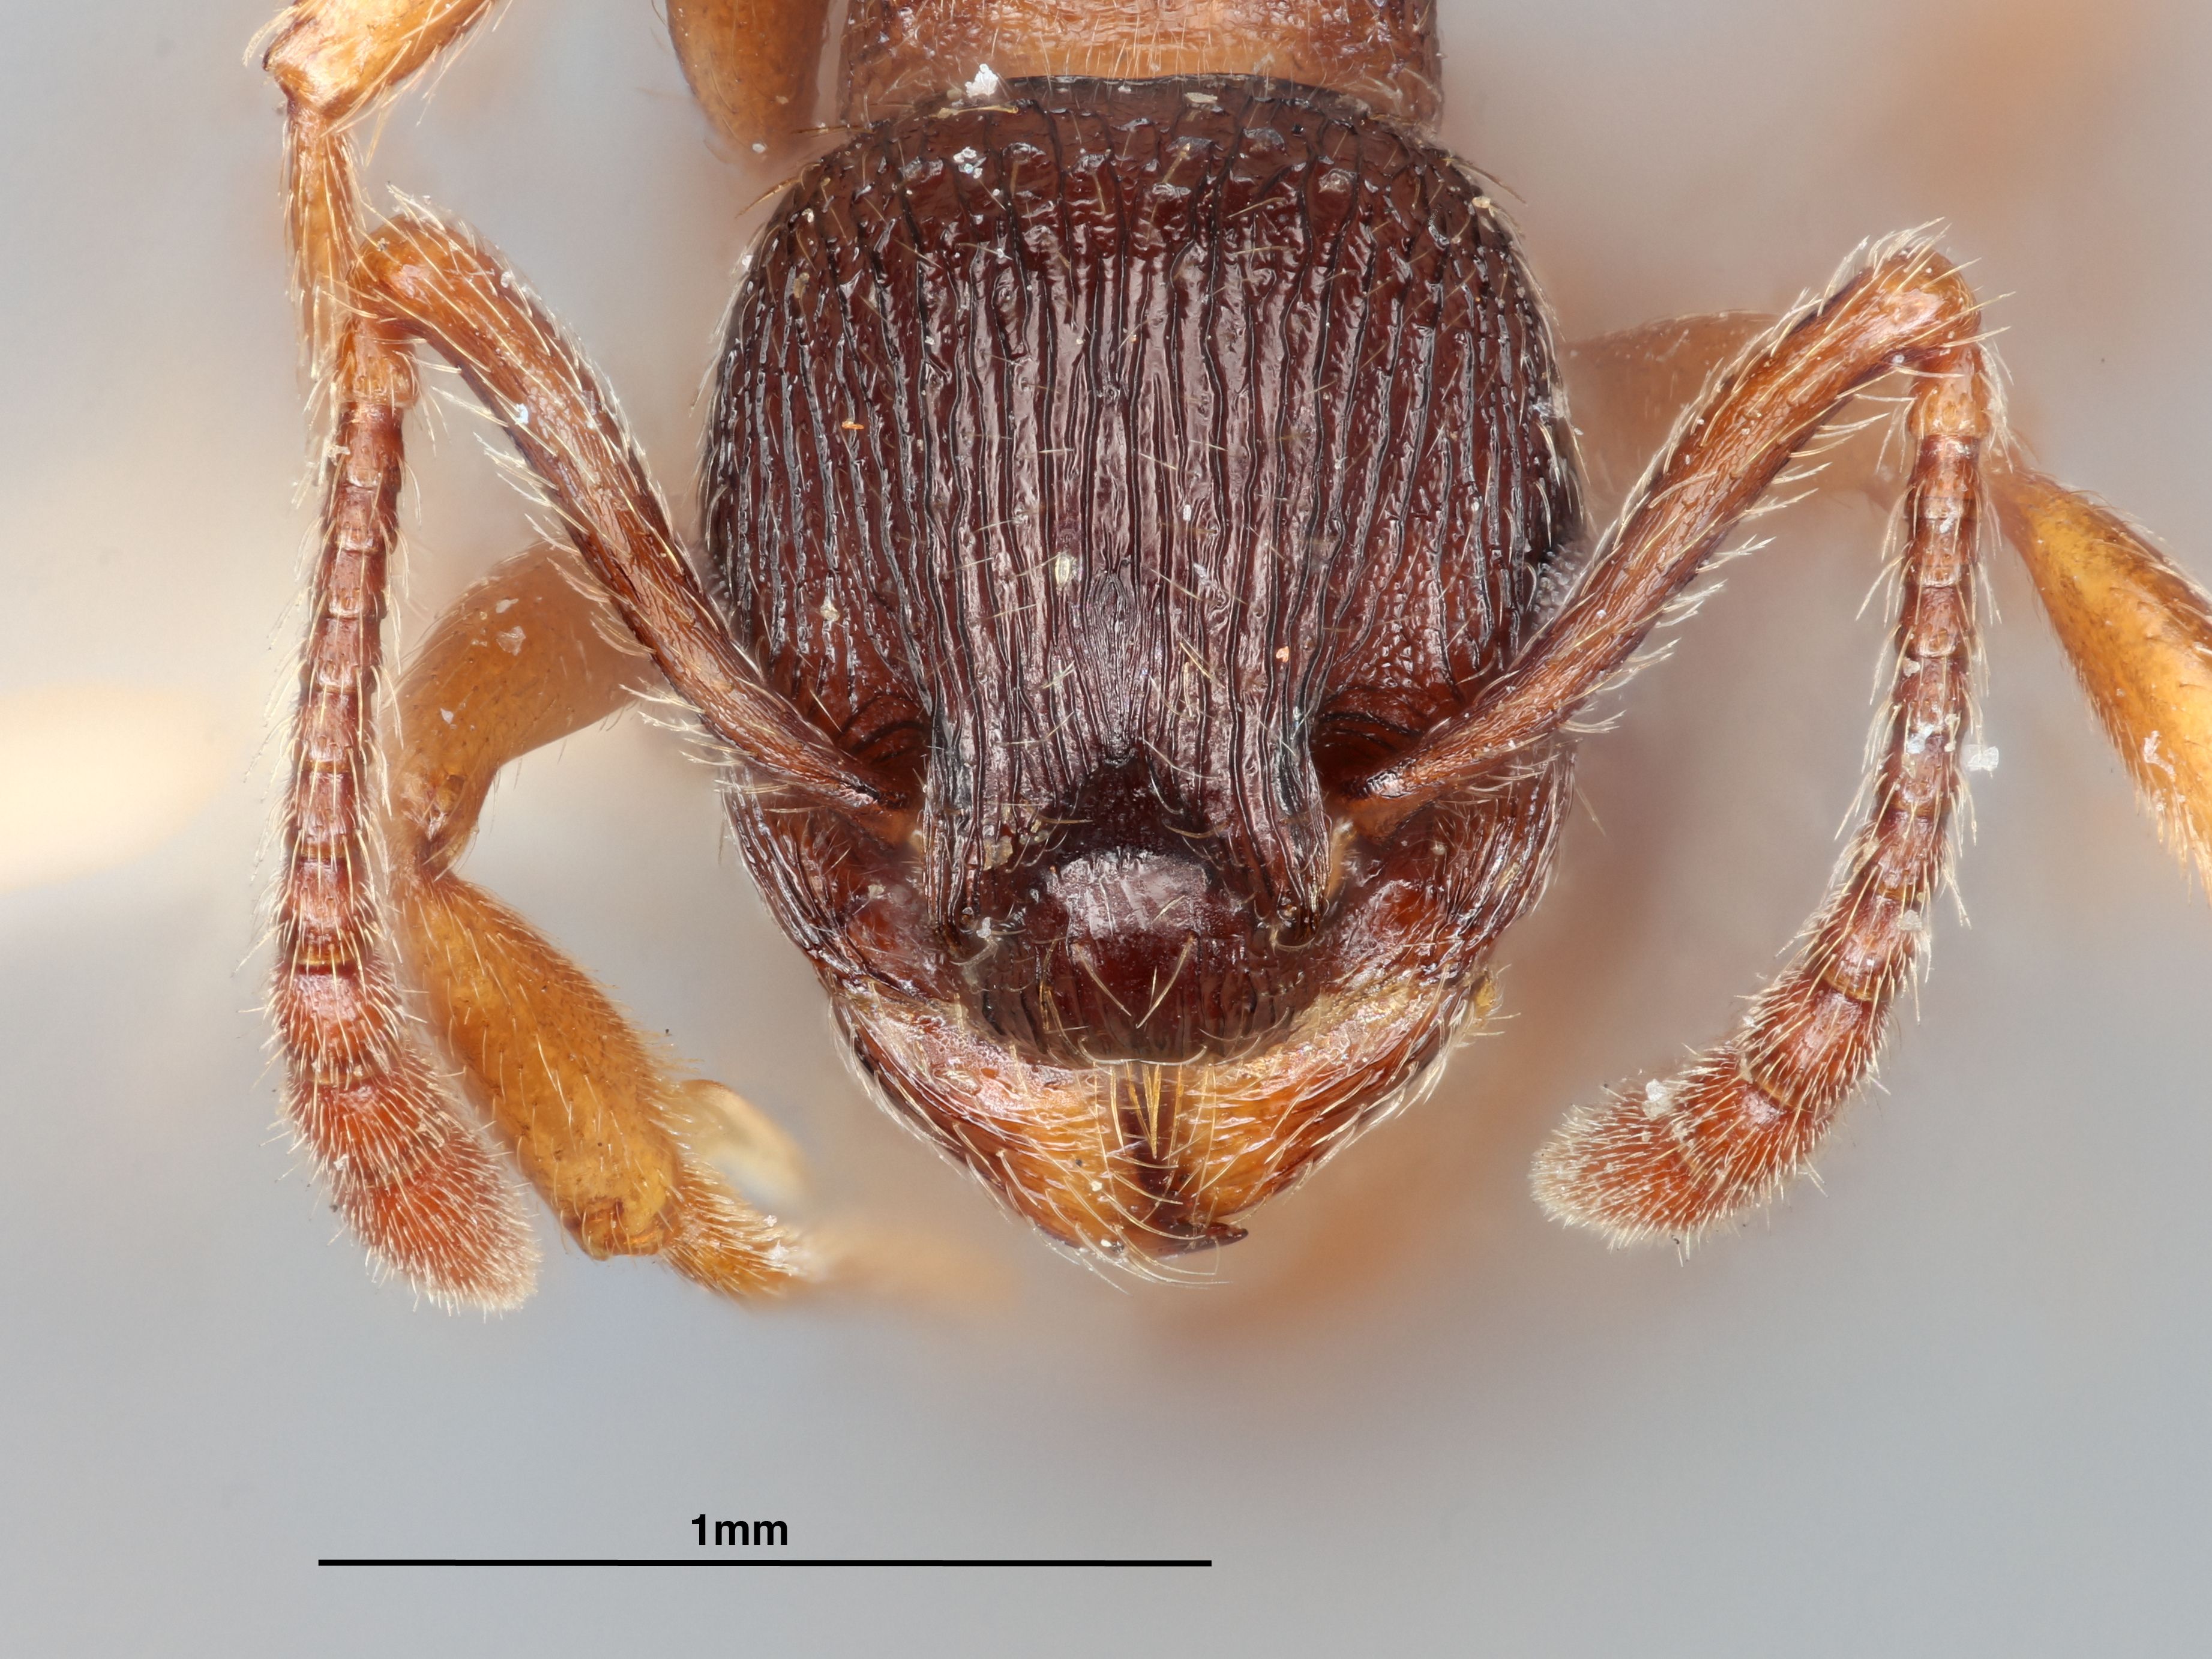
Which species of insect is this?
Myrmica sabuleti
